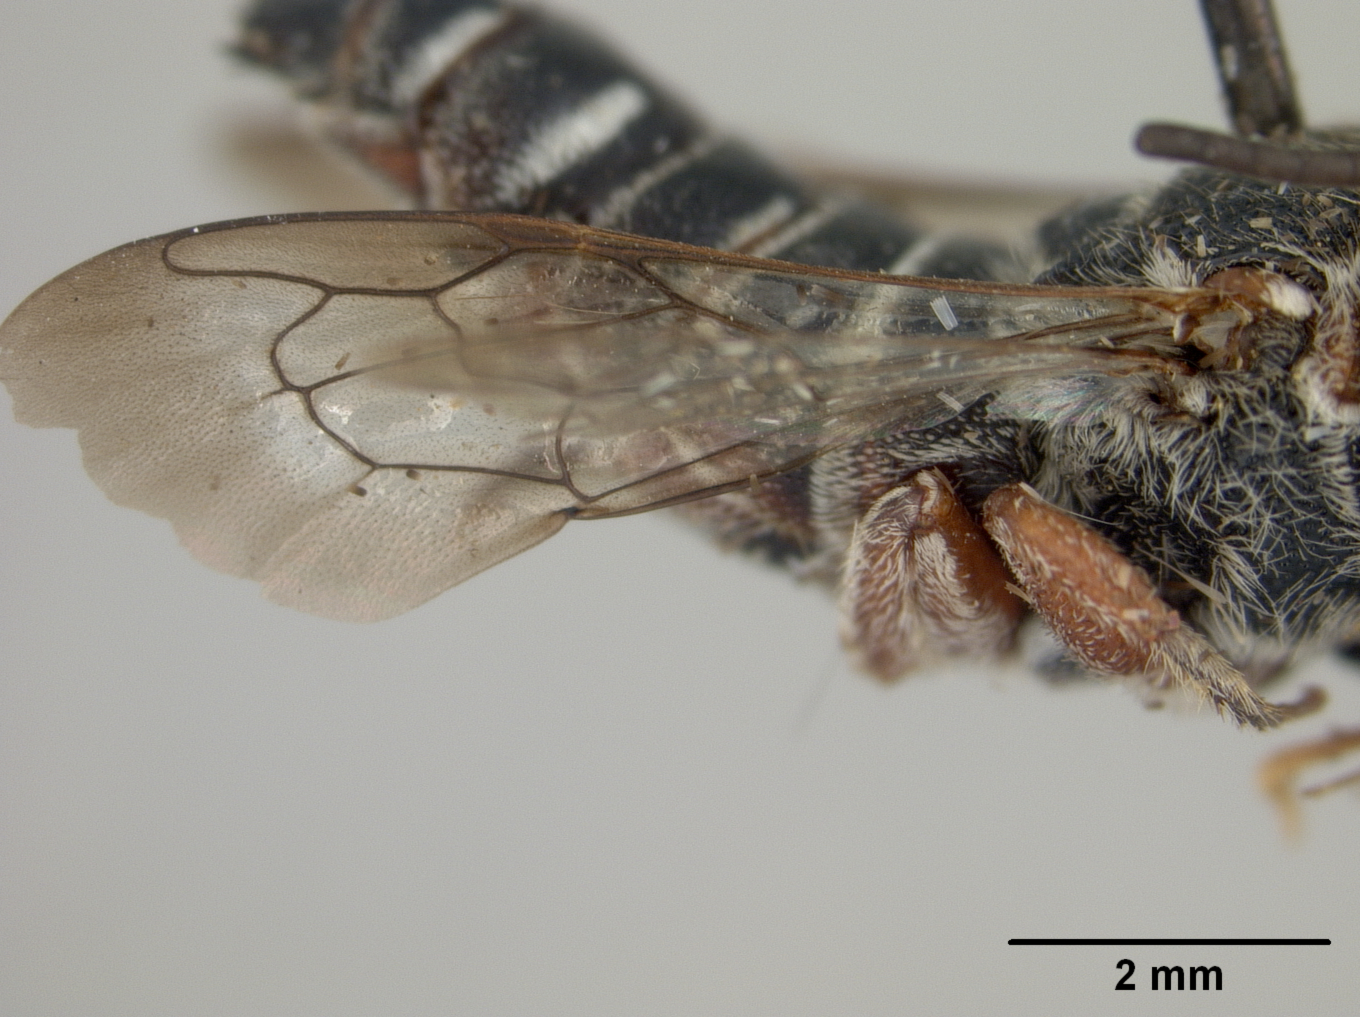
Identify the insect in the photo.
Coelioxys toltecoides
